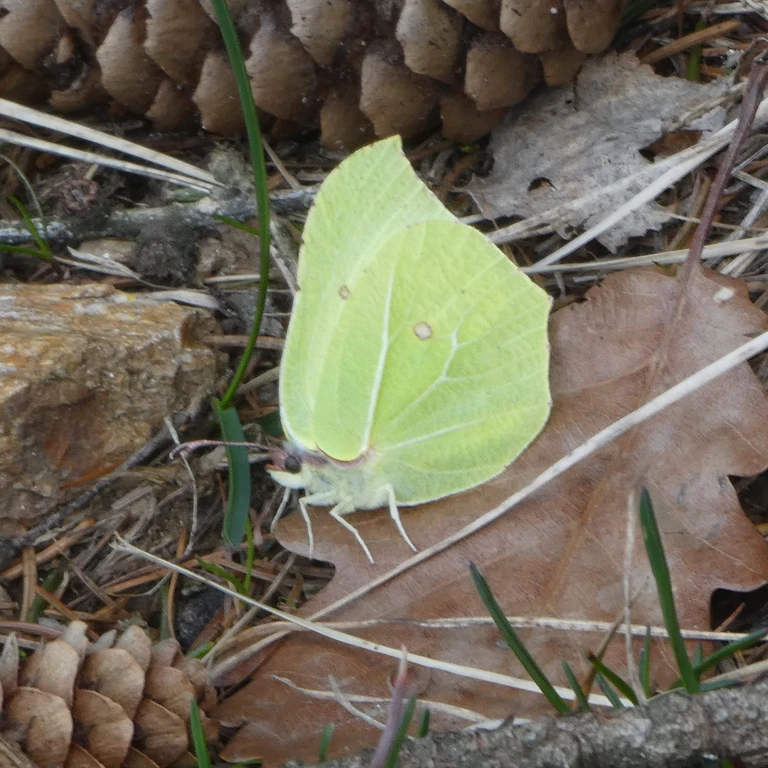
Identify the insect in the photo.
Gonepteryx rhamni
